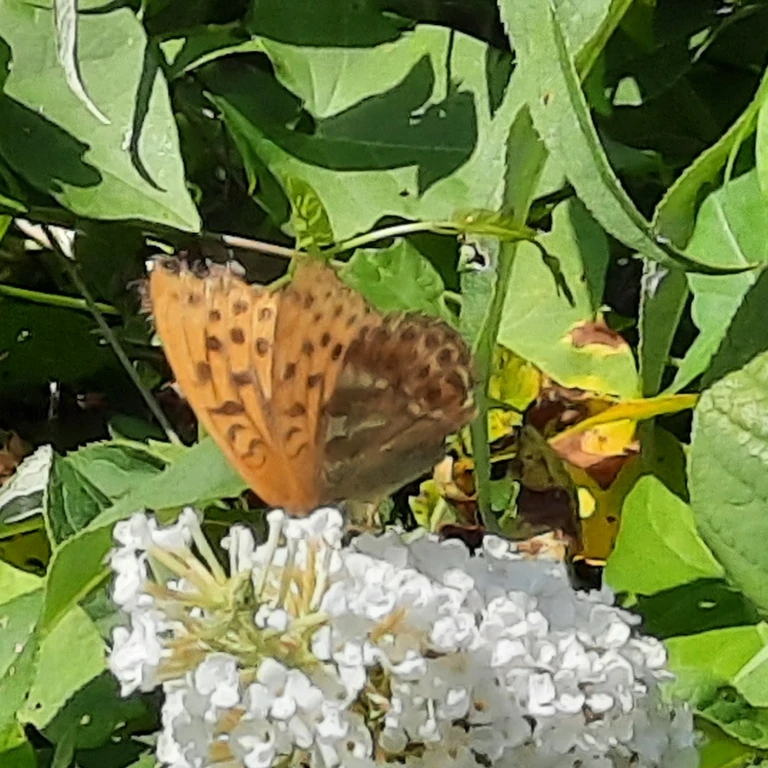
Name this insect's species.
Argynnis paphia
